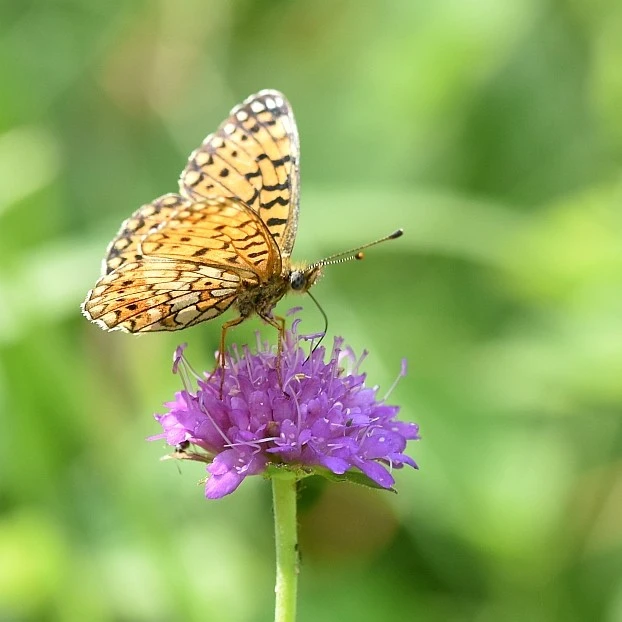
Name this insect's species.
Boloria selene
